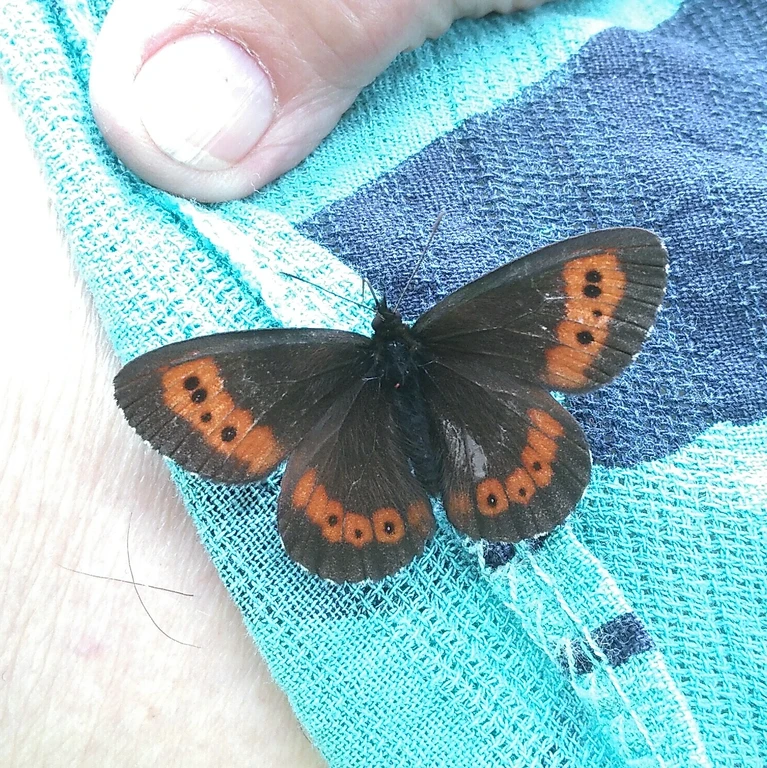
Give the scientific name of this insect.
Erebia ligea
